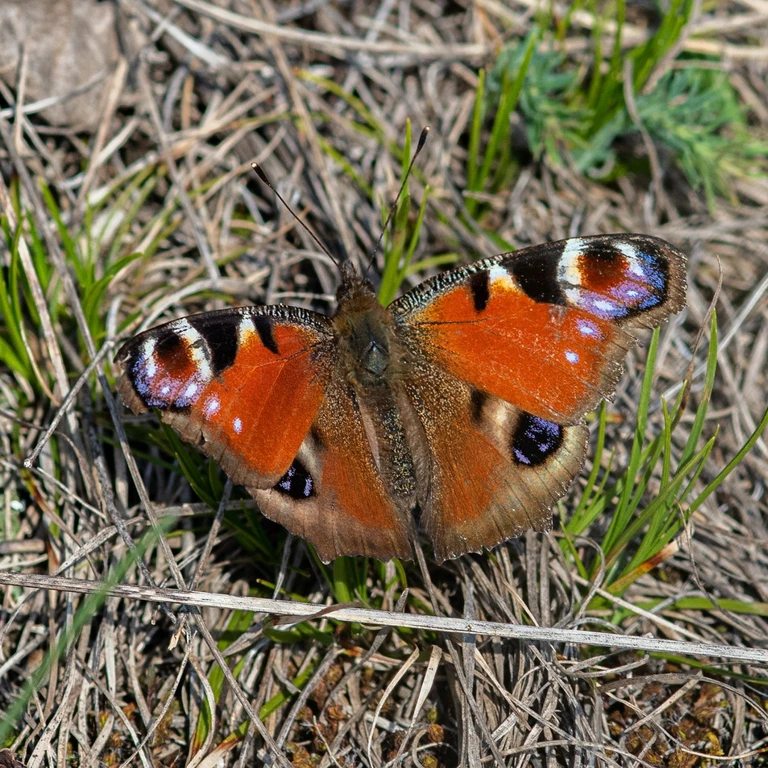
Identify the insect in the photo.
Aglais io
